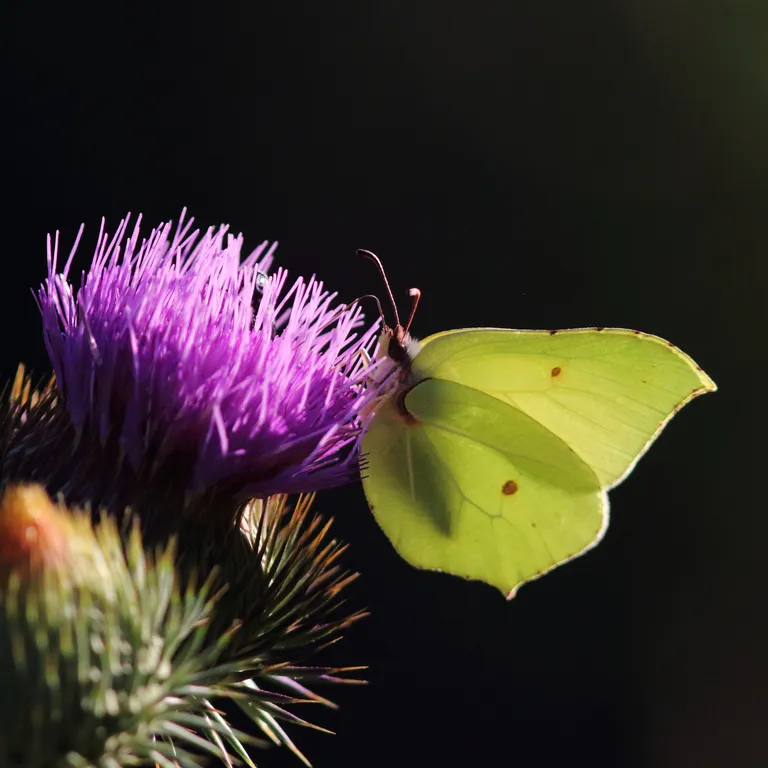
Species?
Gonepteryx rhamni
